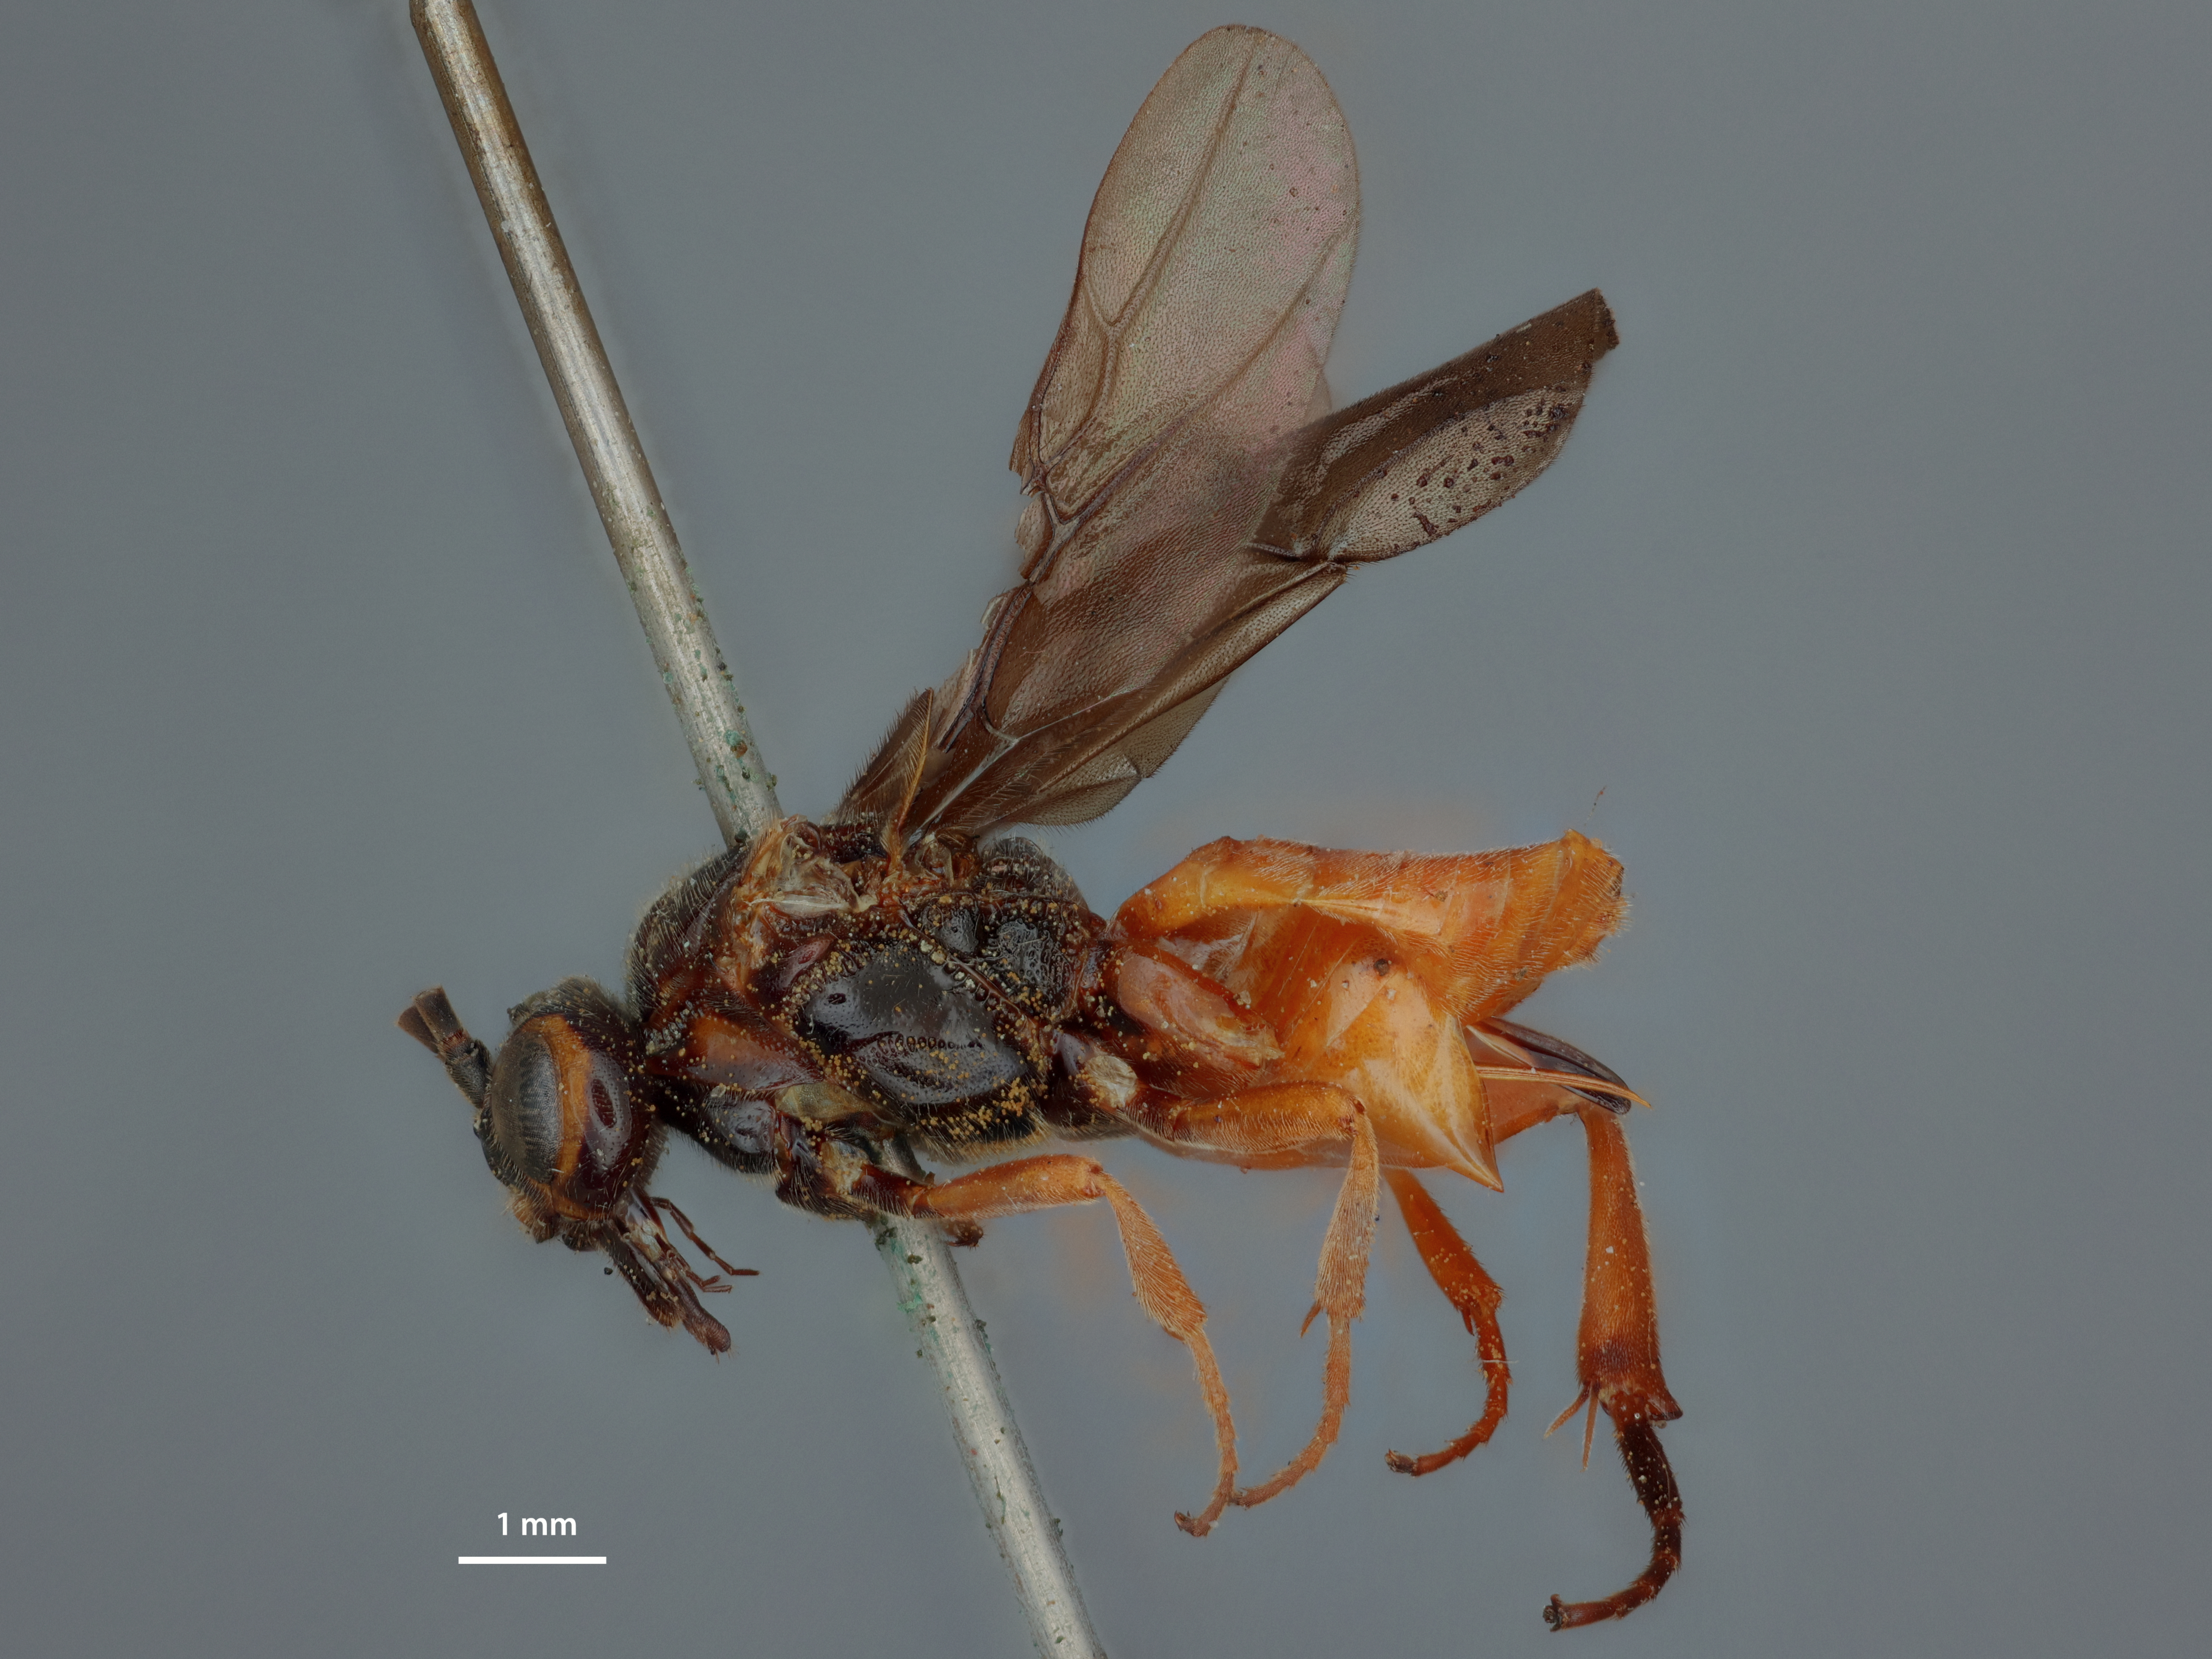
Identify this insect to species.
Cardiochiles nebrascensis
